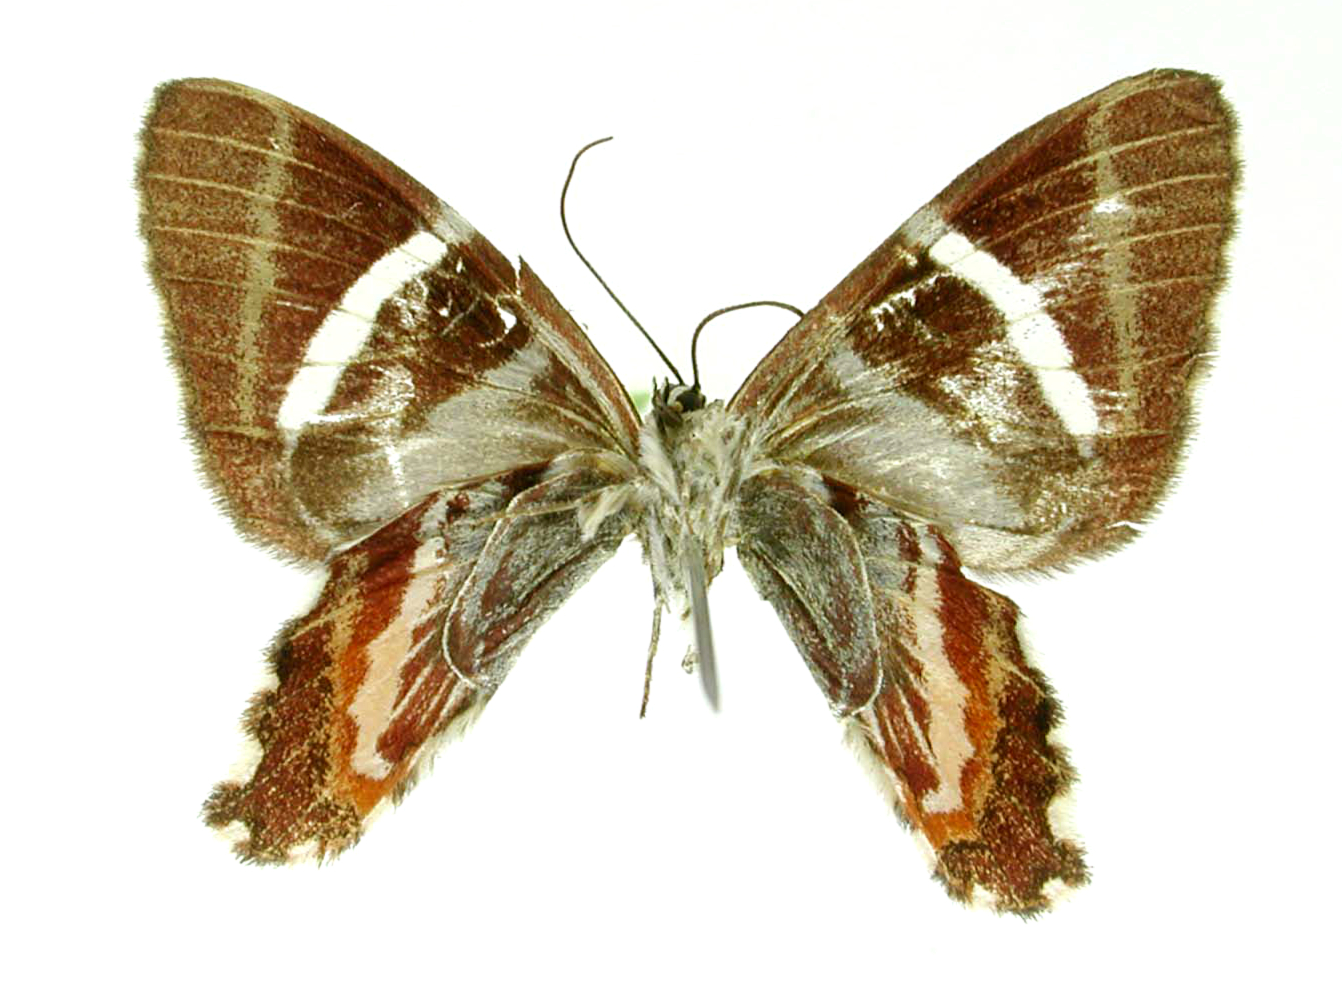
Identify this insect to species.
Erateina brunnea
